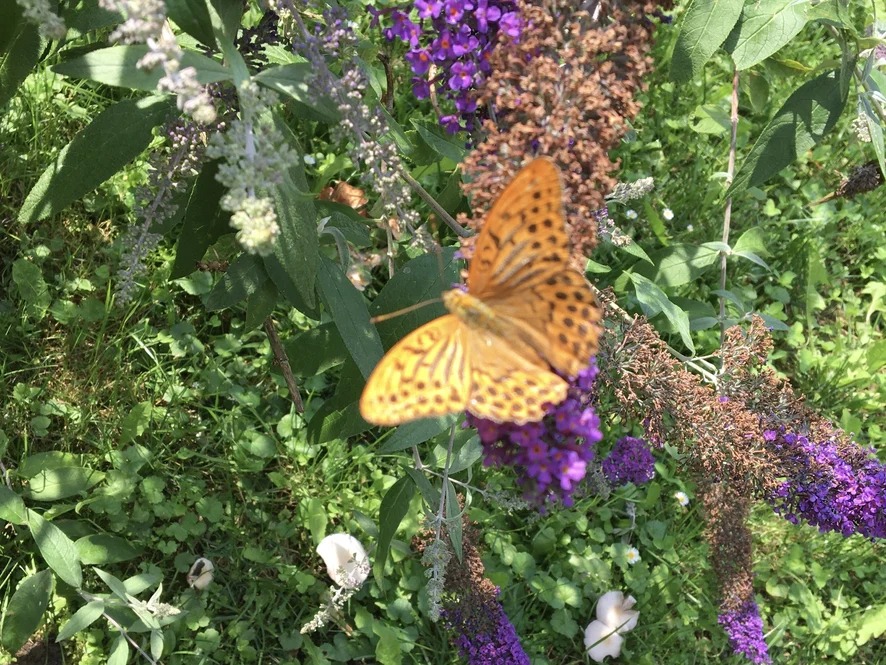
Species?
Argynnis paphia
